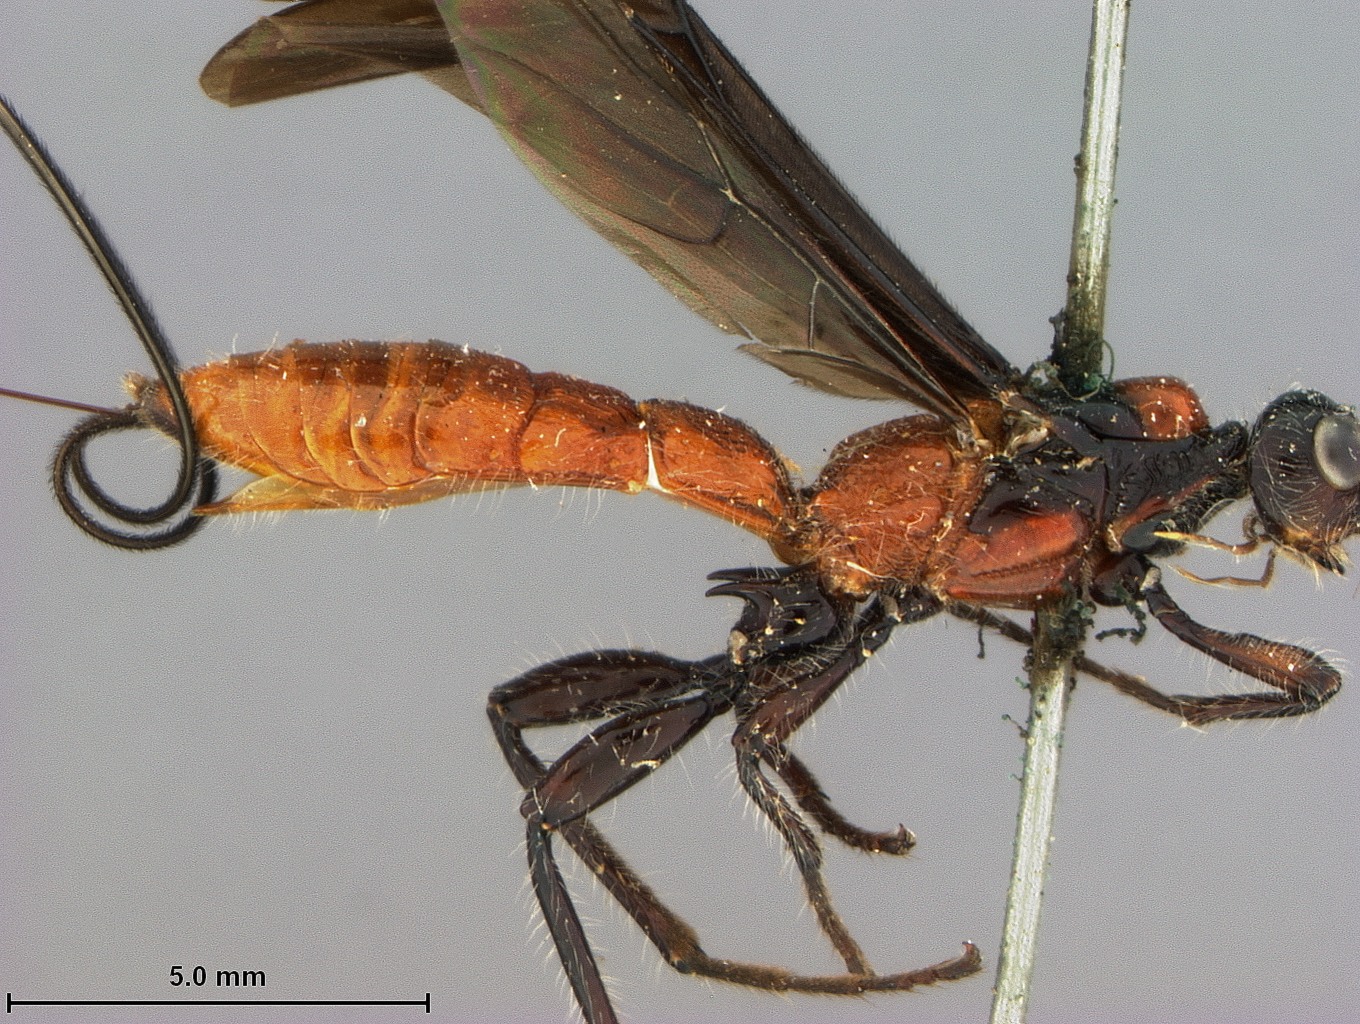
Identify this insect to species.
Odontobracon grandis
